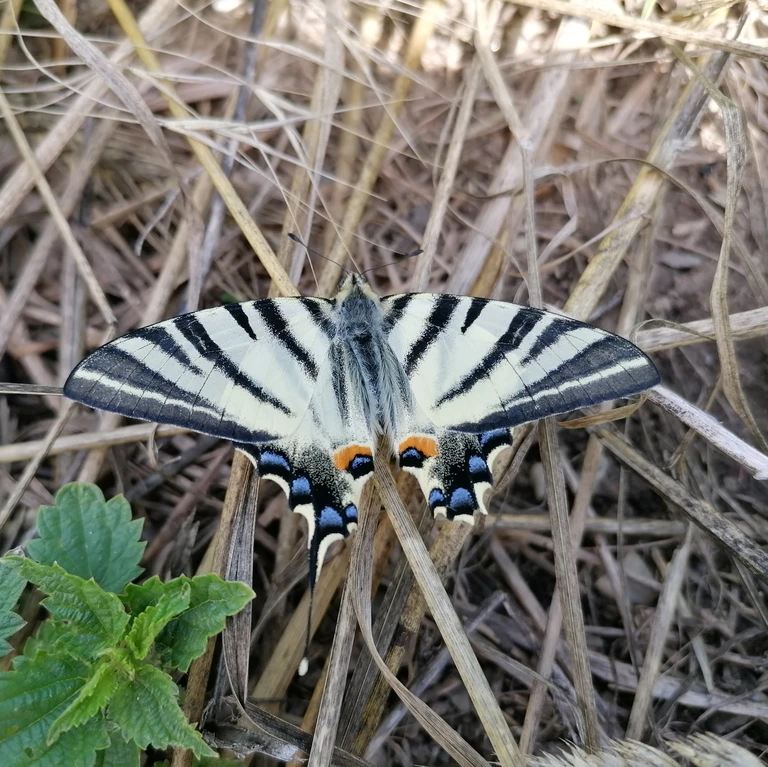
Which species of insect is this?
Iphiclides podalirius
